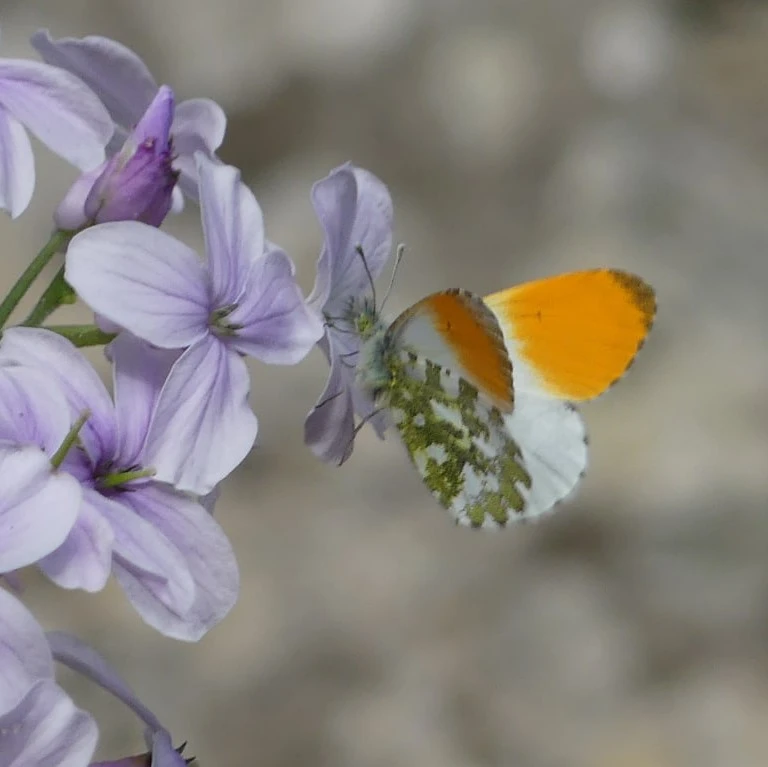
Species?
Anthocharis cardamines
